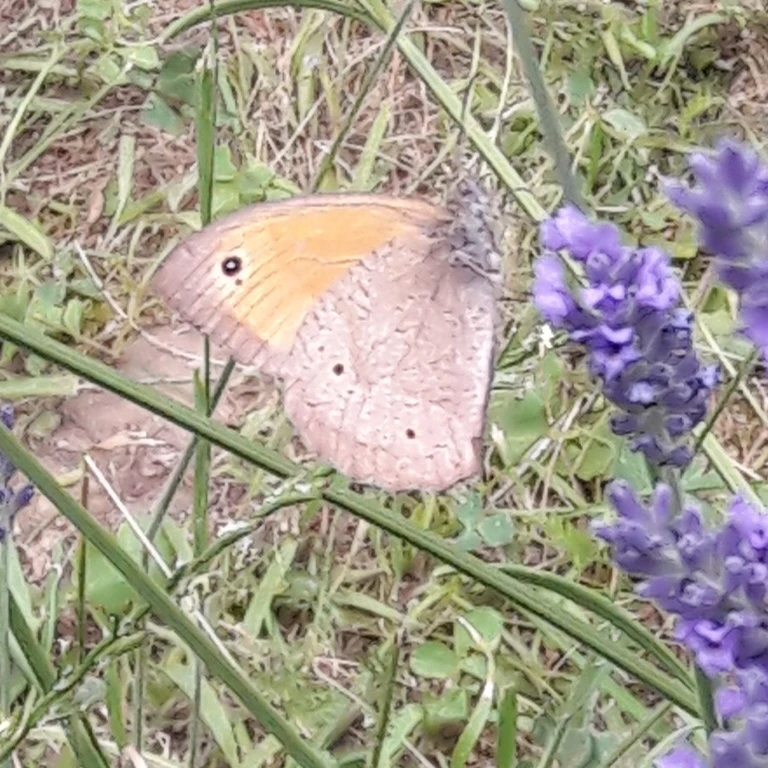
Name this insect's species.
Maniola jurtina
